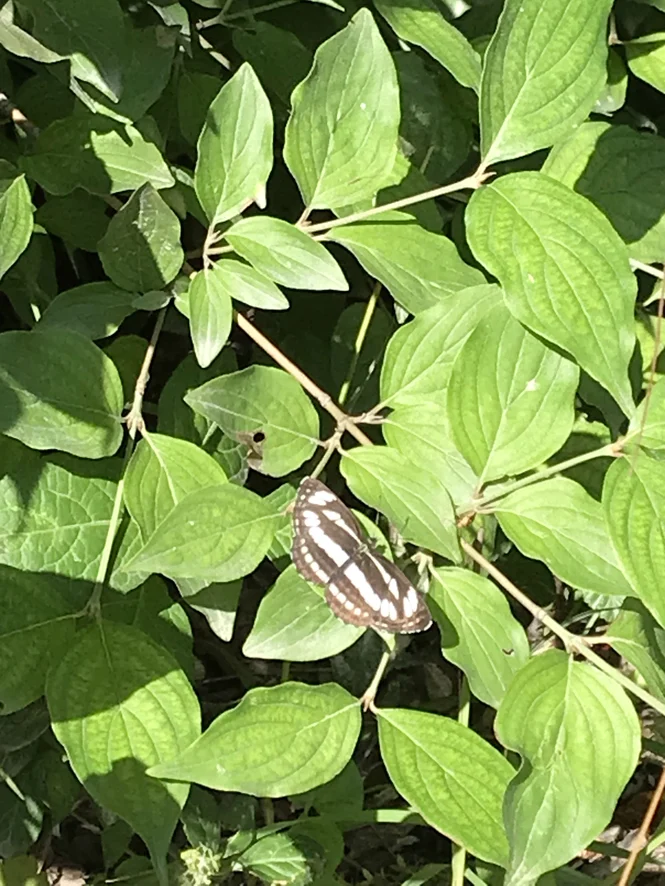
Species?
Neptis sappho
